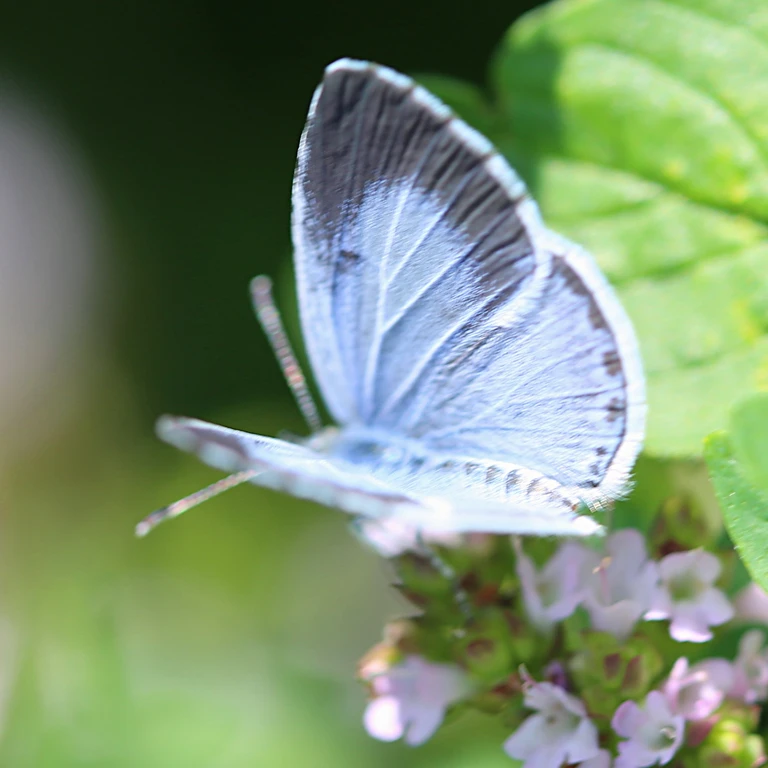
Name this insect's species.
Celastrina argiolus
